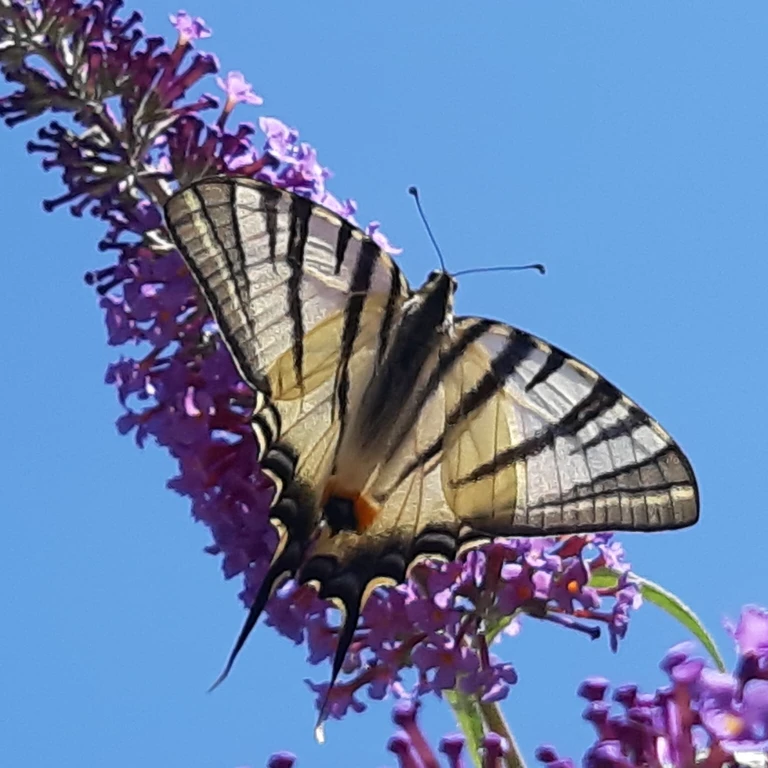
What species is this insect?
Iphiclides podalirius
